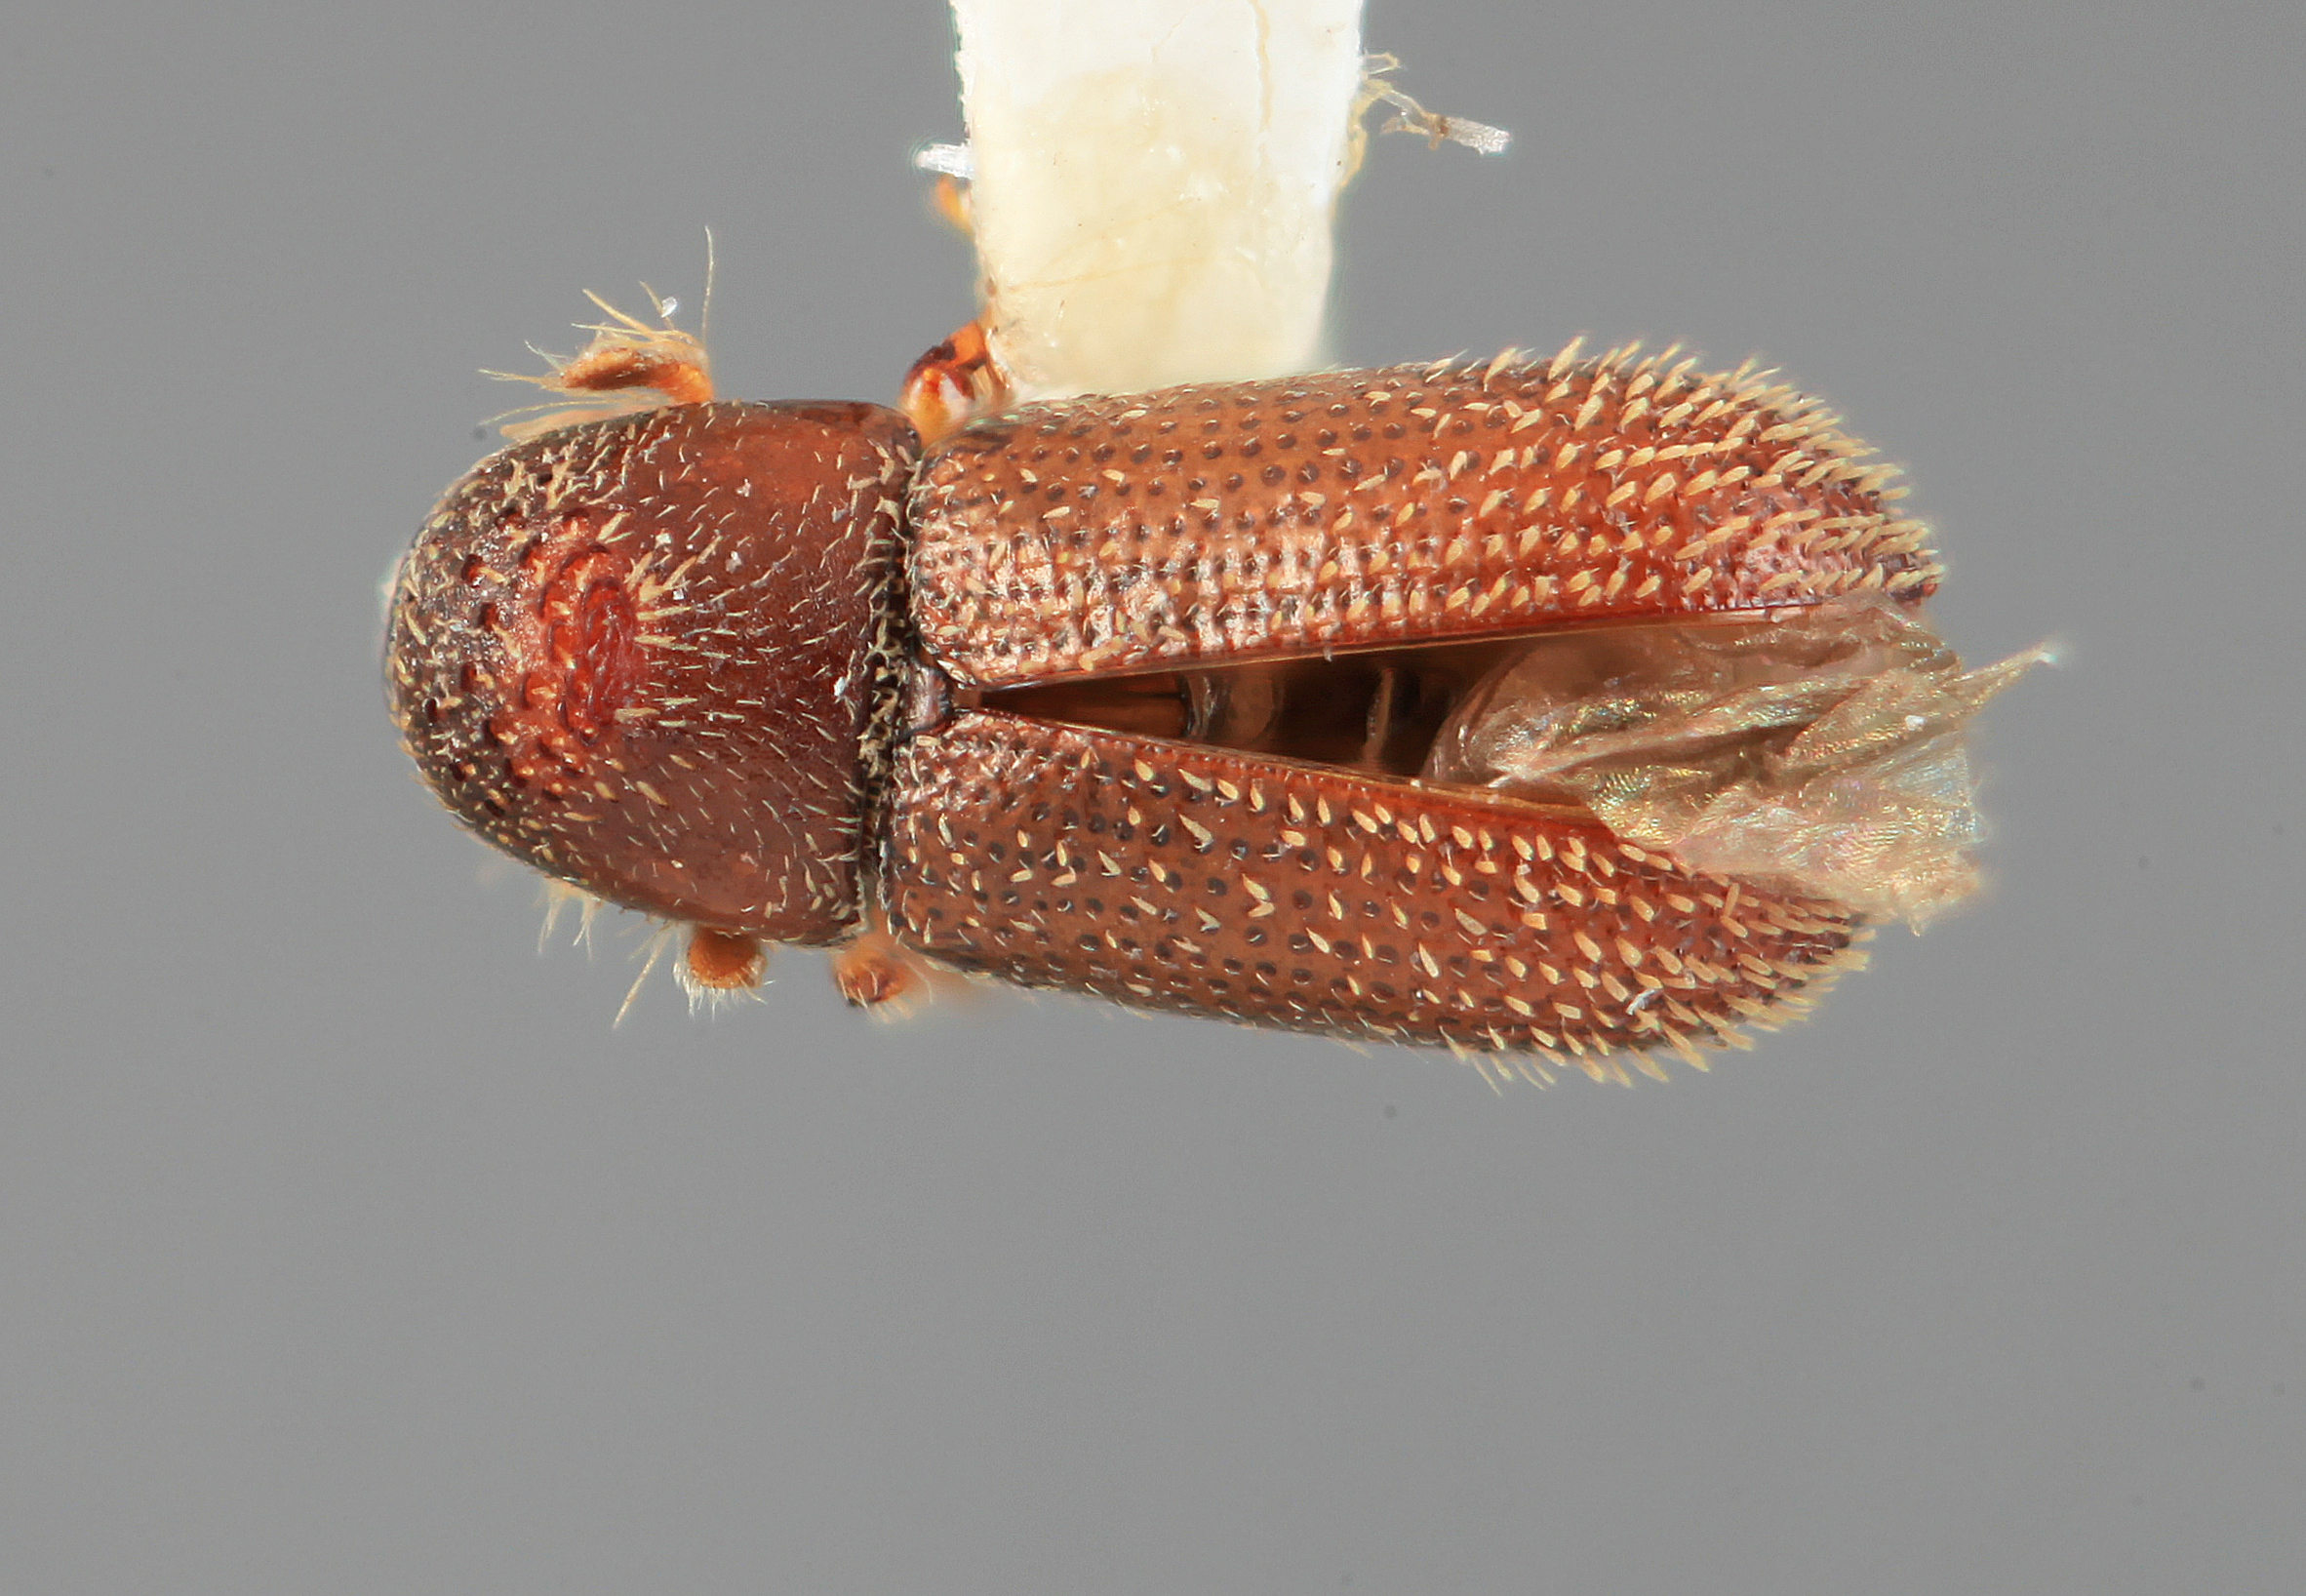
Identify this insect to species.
Pseudothysanoes graniticus
